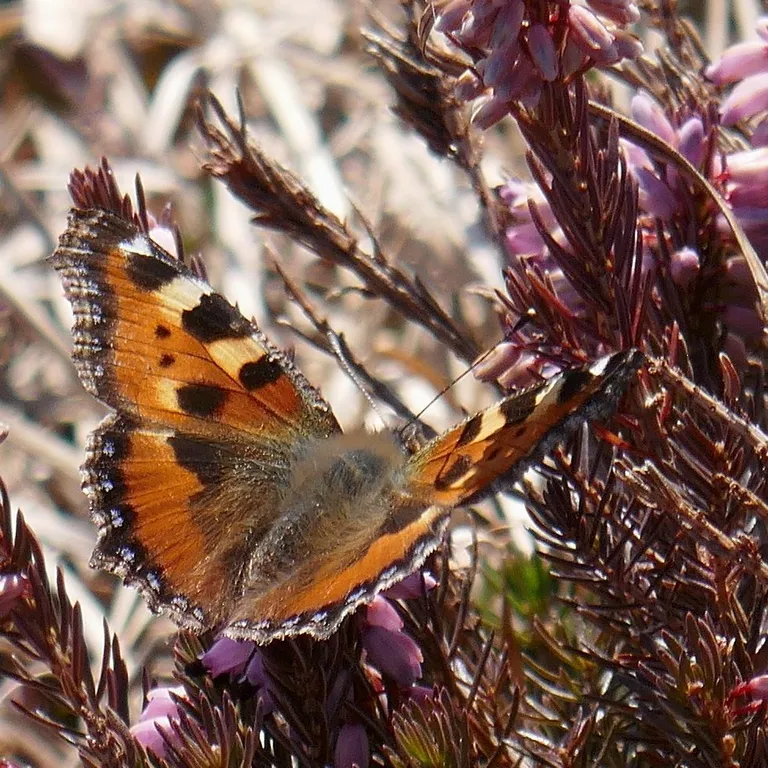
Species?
Aglais urticae
